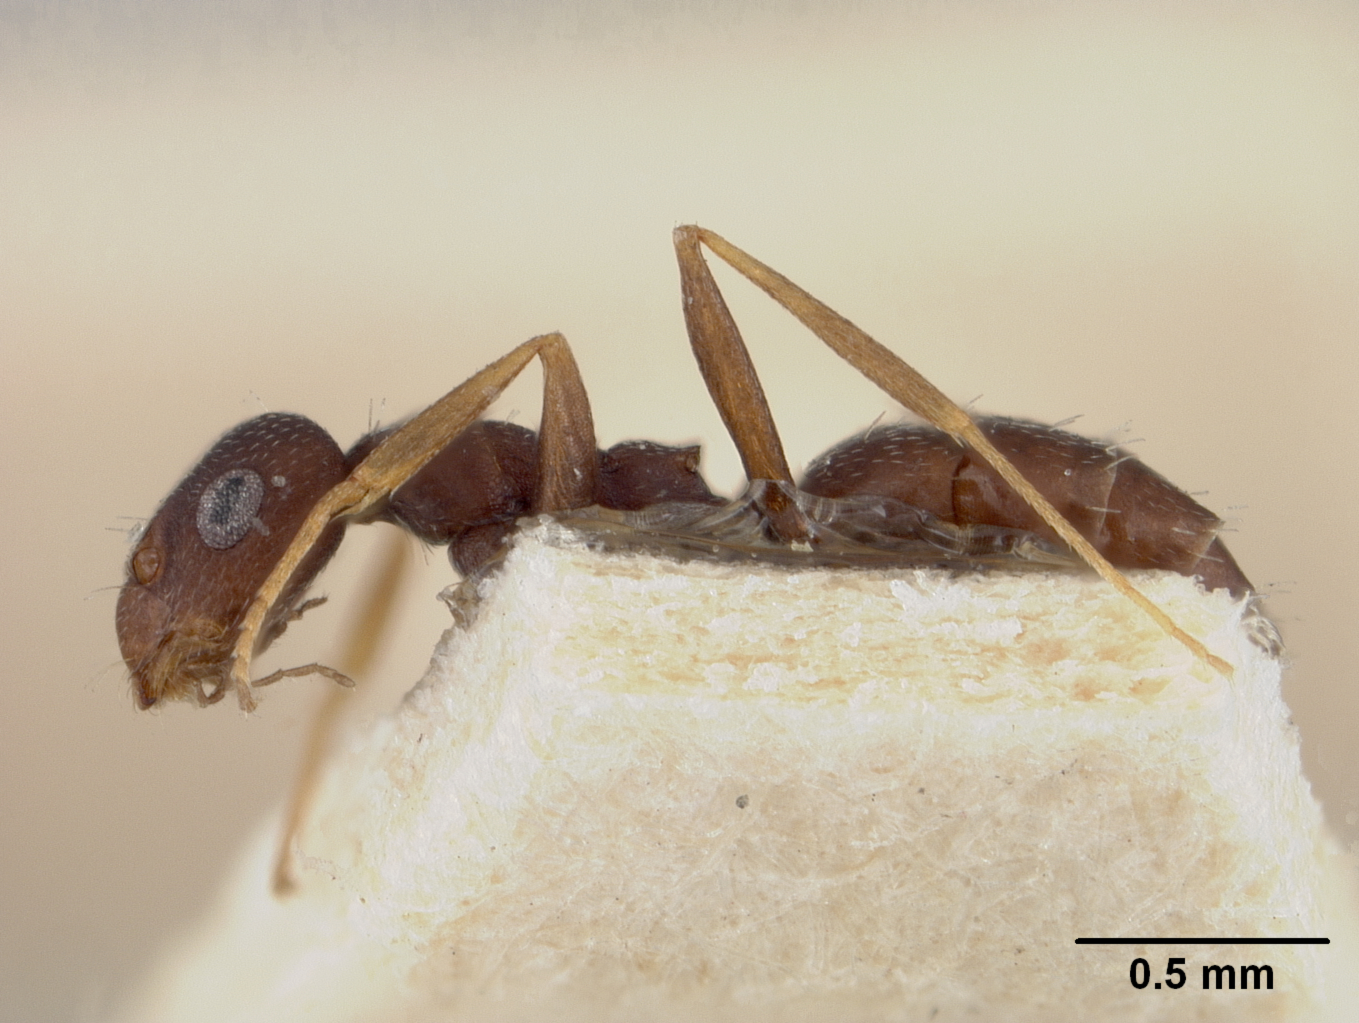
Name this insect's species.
Acantholepis carbonaria
